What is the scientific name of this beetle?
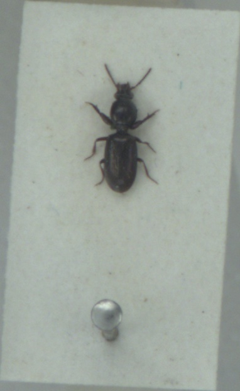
Dyschirius politus
